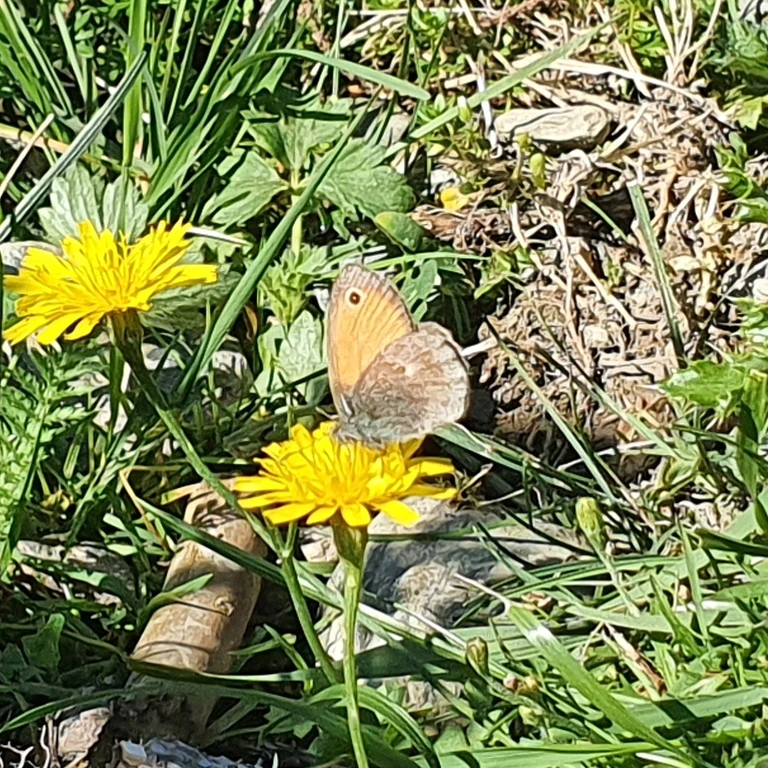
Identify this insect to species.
Coenonympha pamphilus
